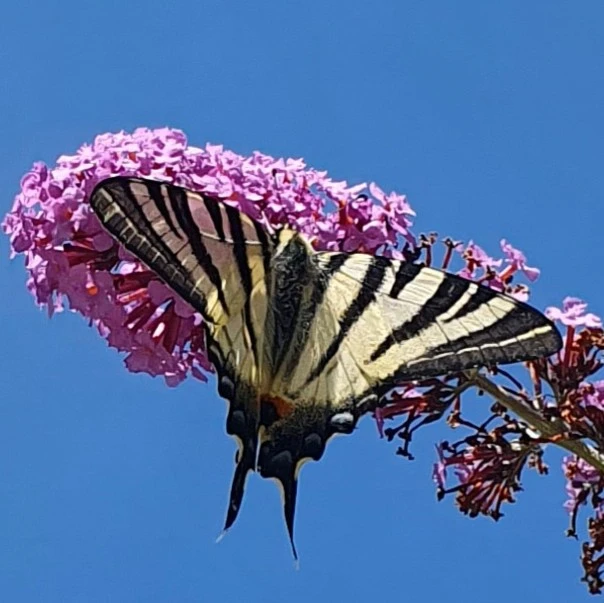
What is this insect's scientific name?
Iphiclides podalirius
